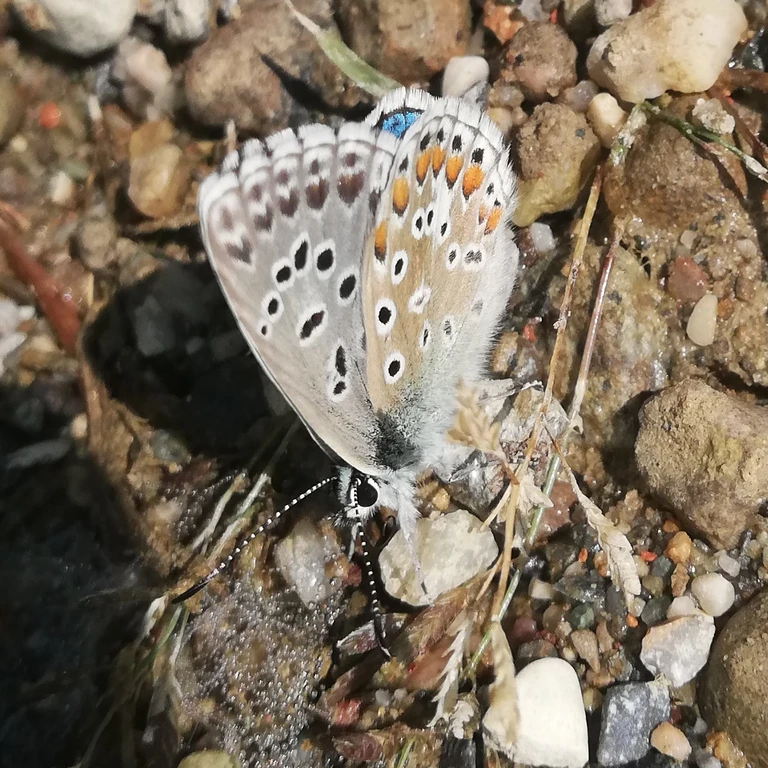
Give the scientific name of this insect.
Lysandra bellargus
